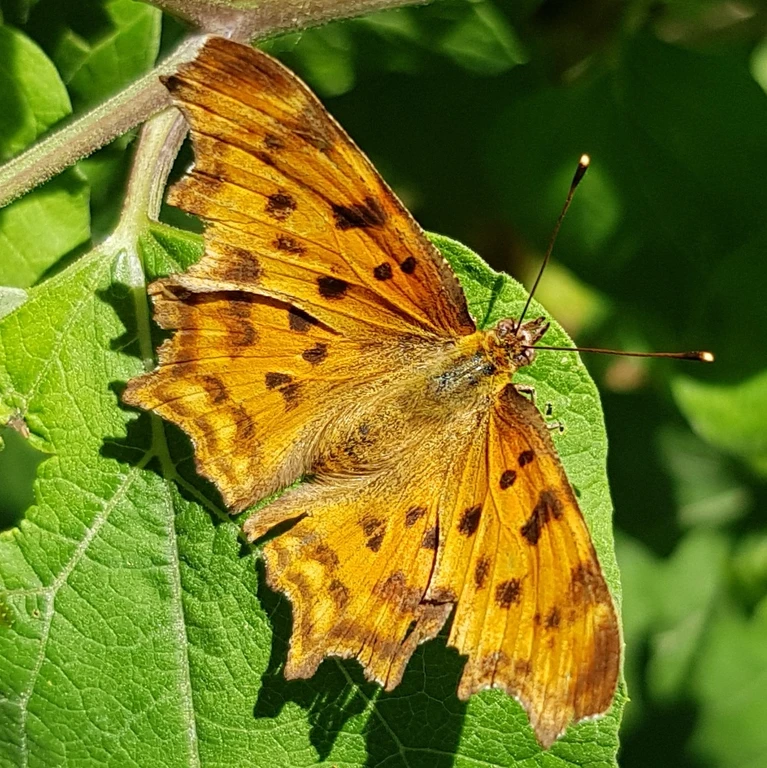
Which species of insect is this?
Polygonia c-album
